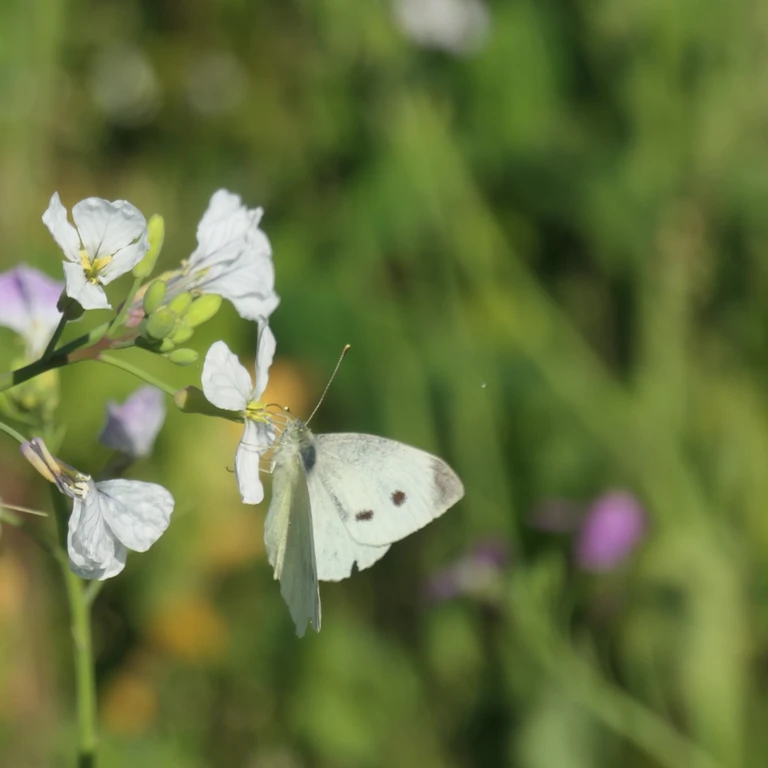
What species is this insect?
Pieris rapae
